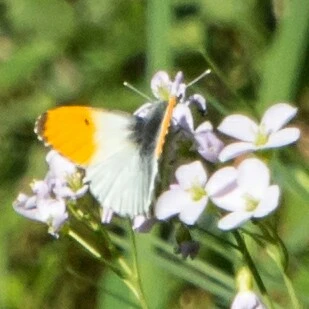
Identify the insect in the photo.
Anthocharis cardamines
